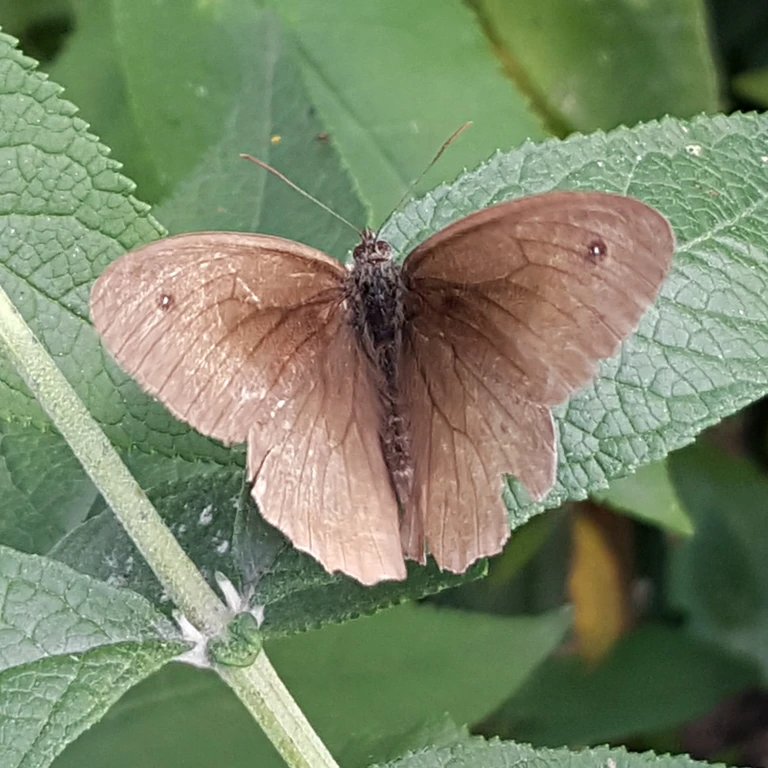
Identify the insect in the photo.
Maniola jurtina
